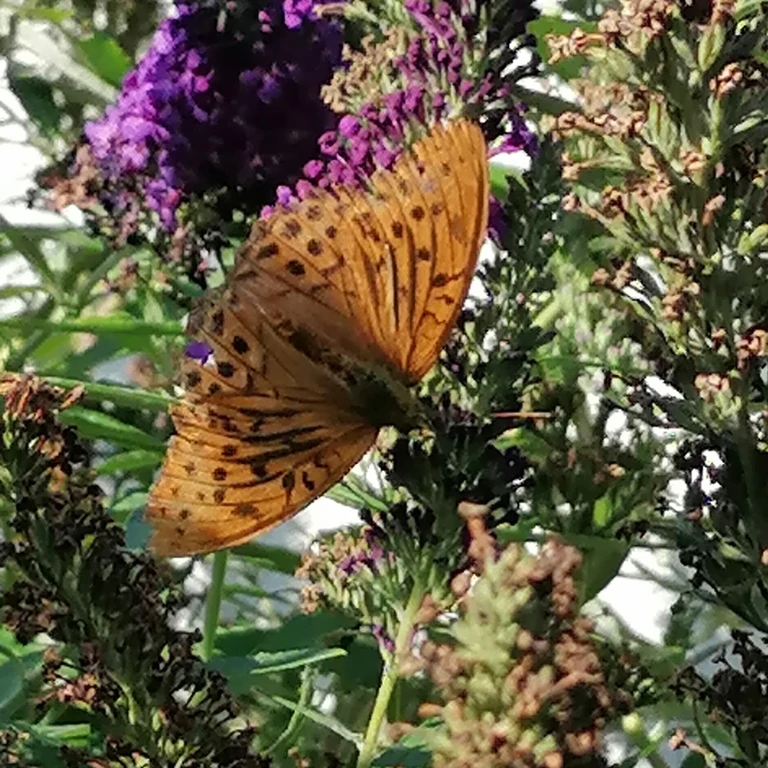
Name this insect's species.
Argynnis paphia
